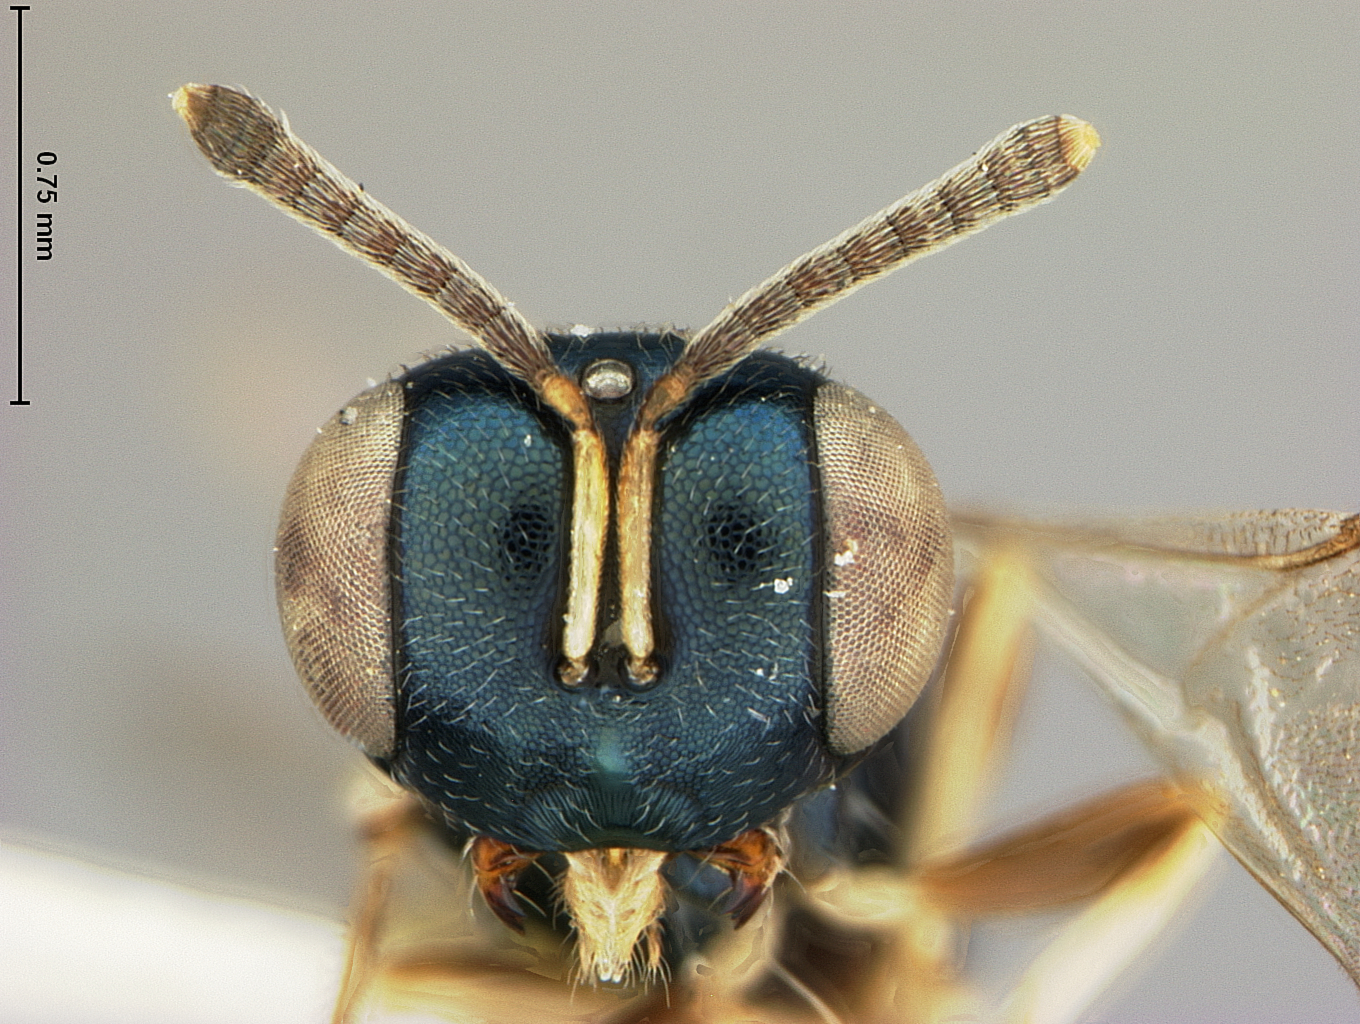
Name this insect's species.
Ormocerus pallidipes
